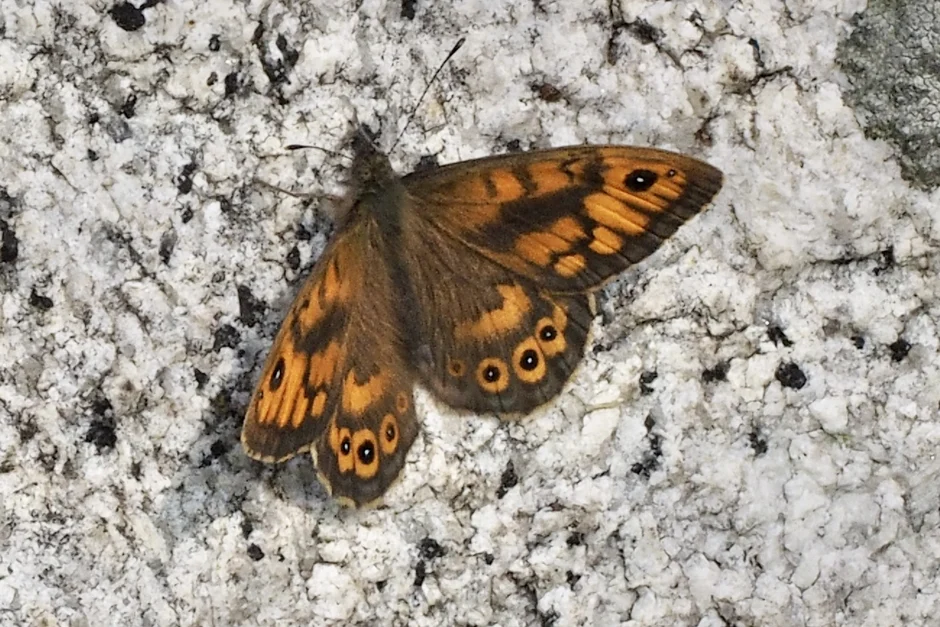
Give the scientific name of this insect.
Lasiommata megera (also Pararge megera)
